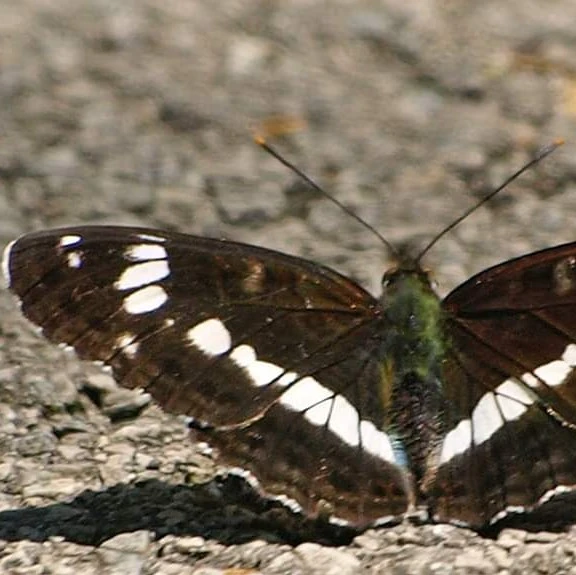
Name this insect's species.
Limenitis camilla (also Ladoga camilla)
